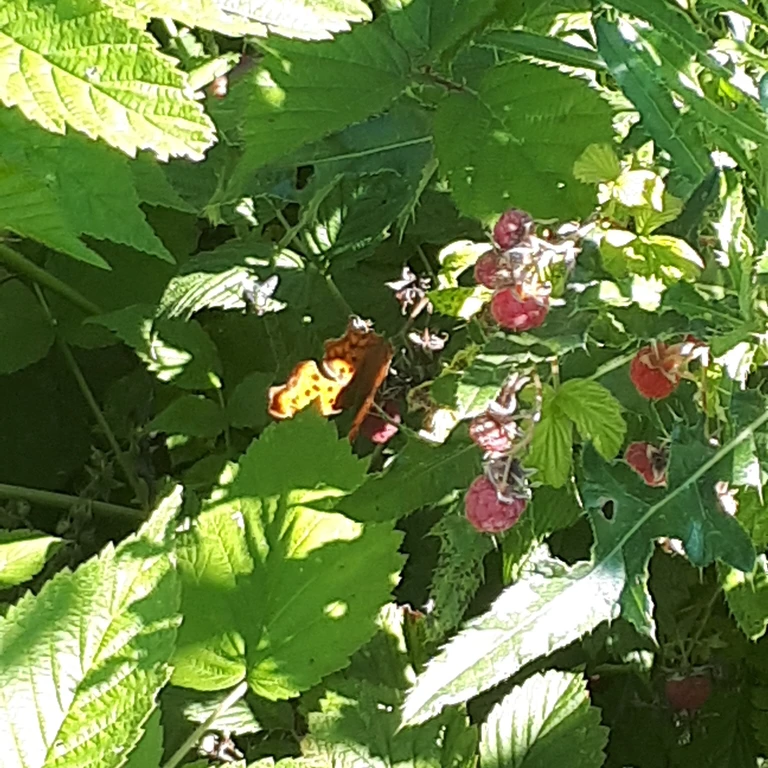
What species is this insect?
Polygonia c-album
